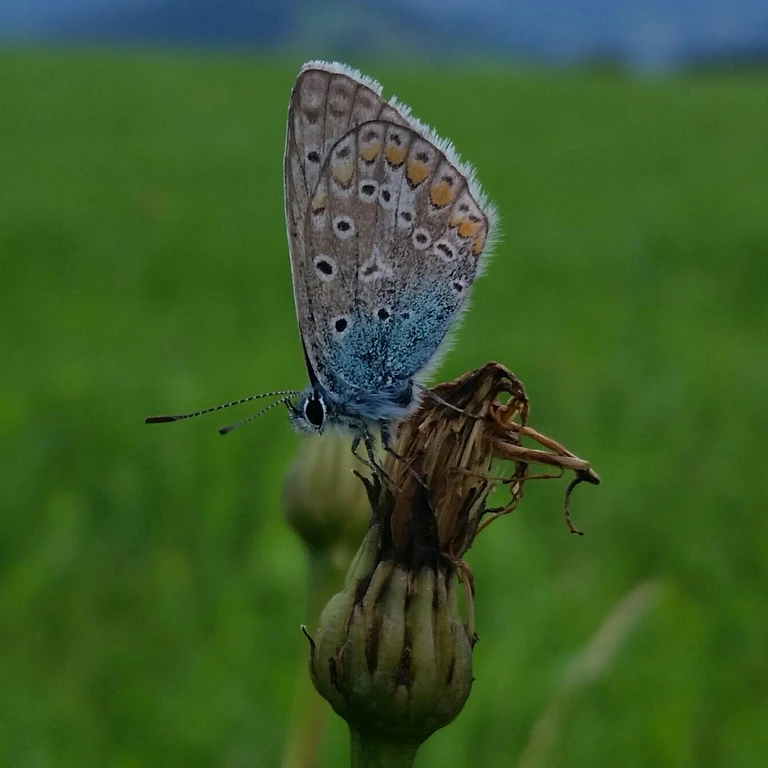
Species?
Polyommatus icarus
